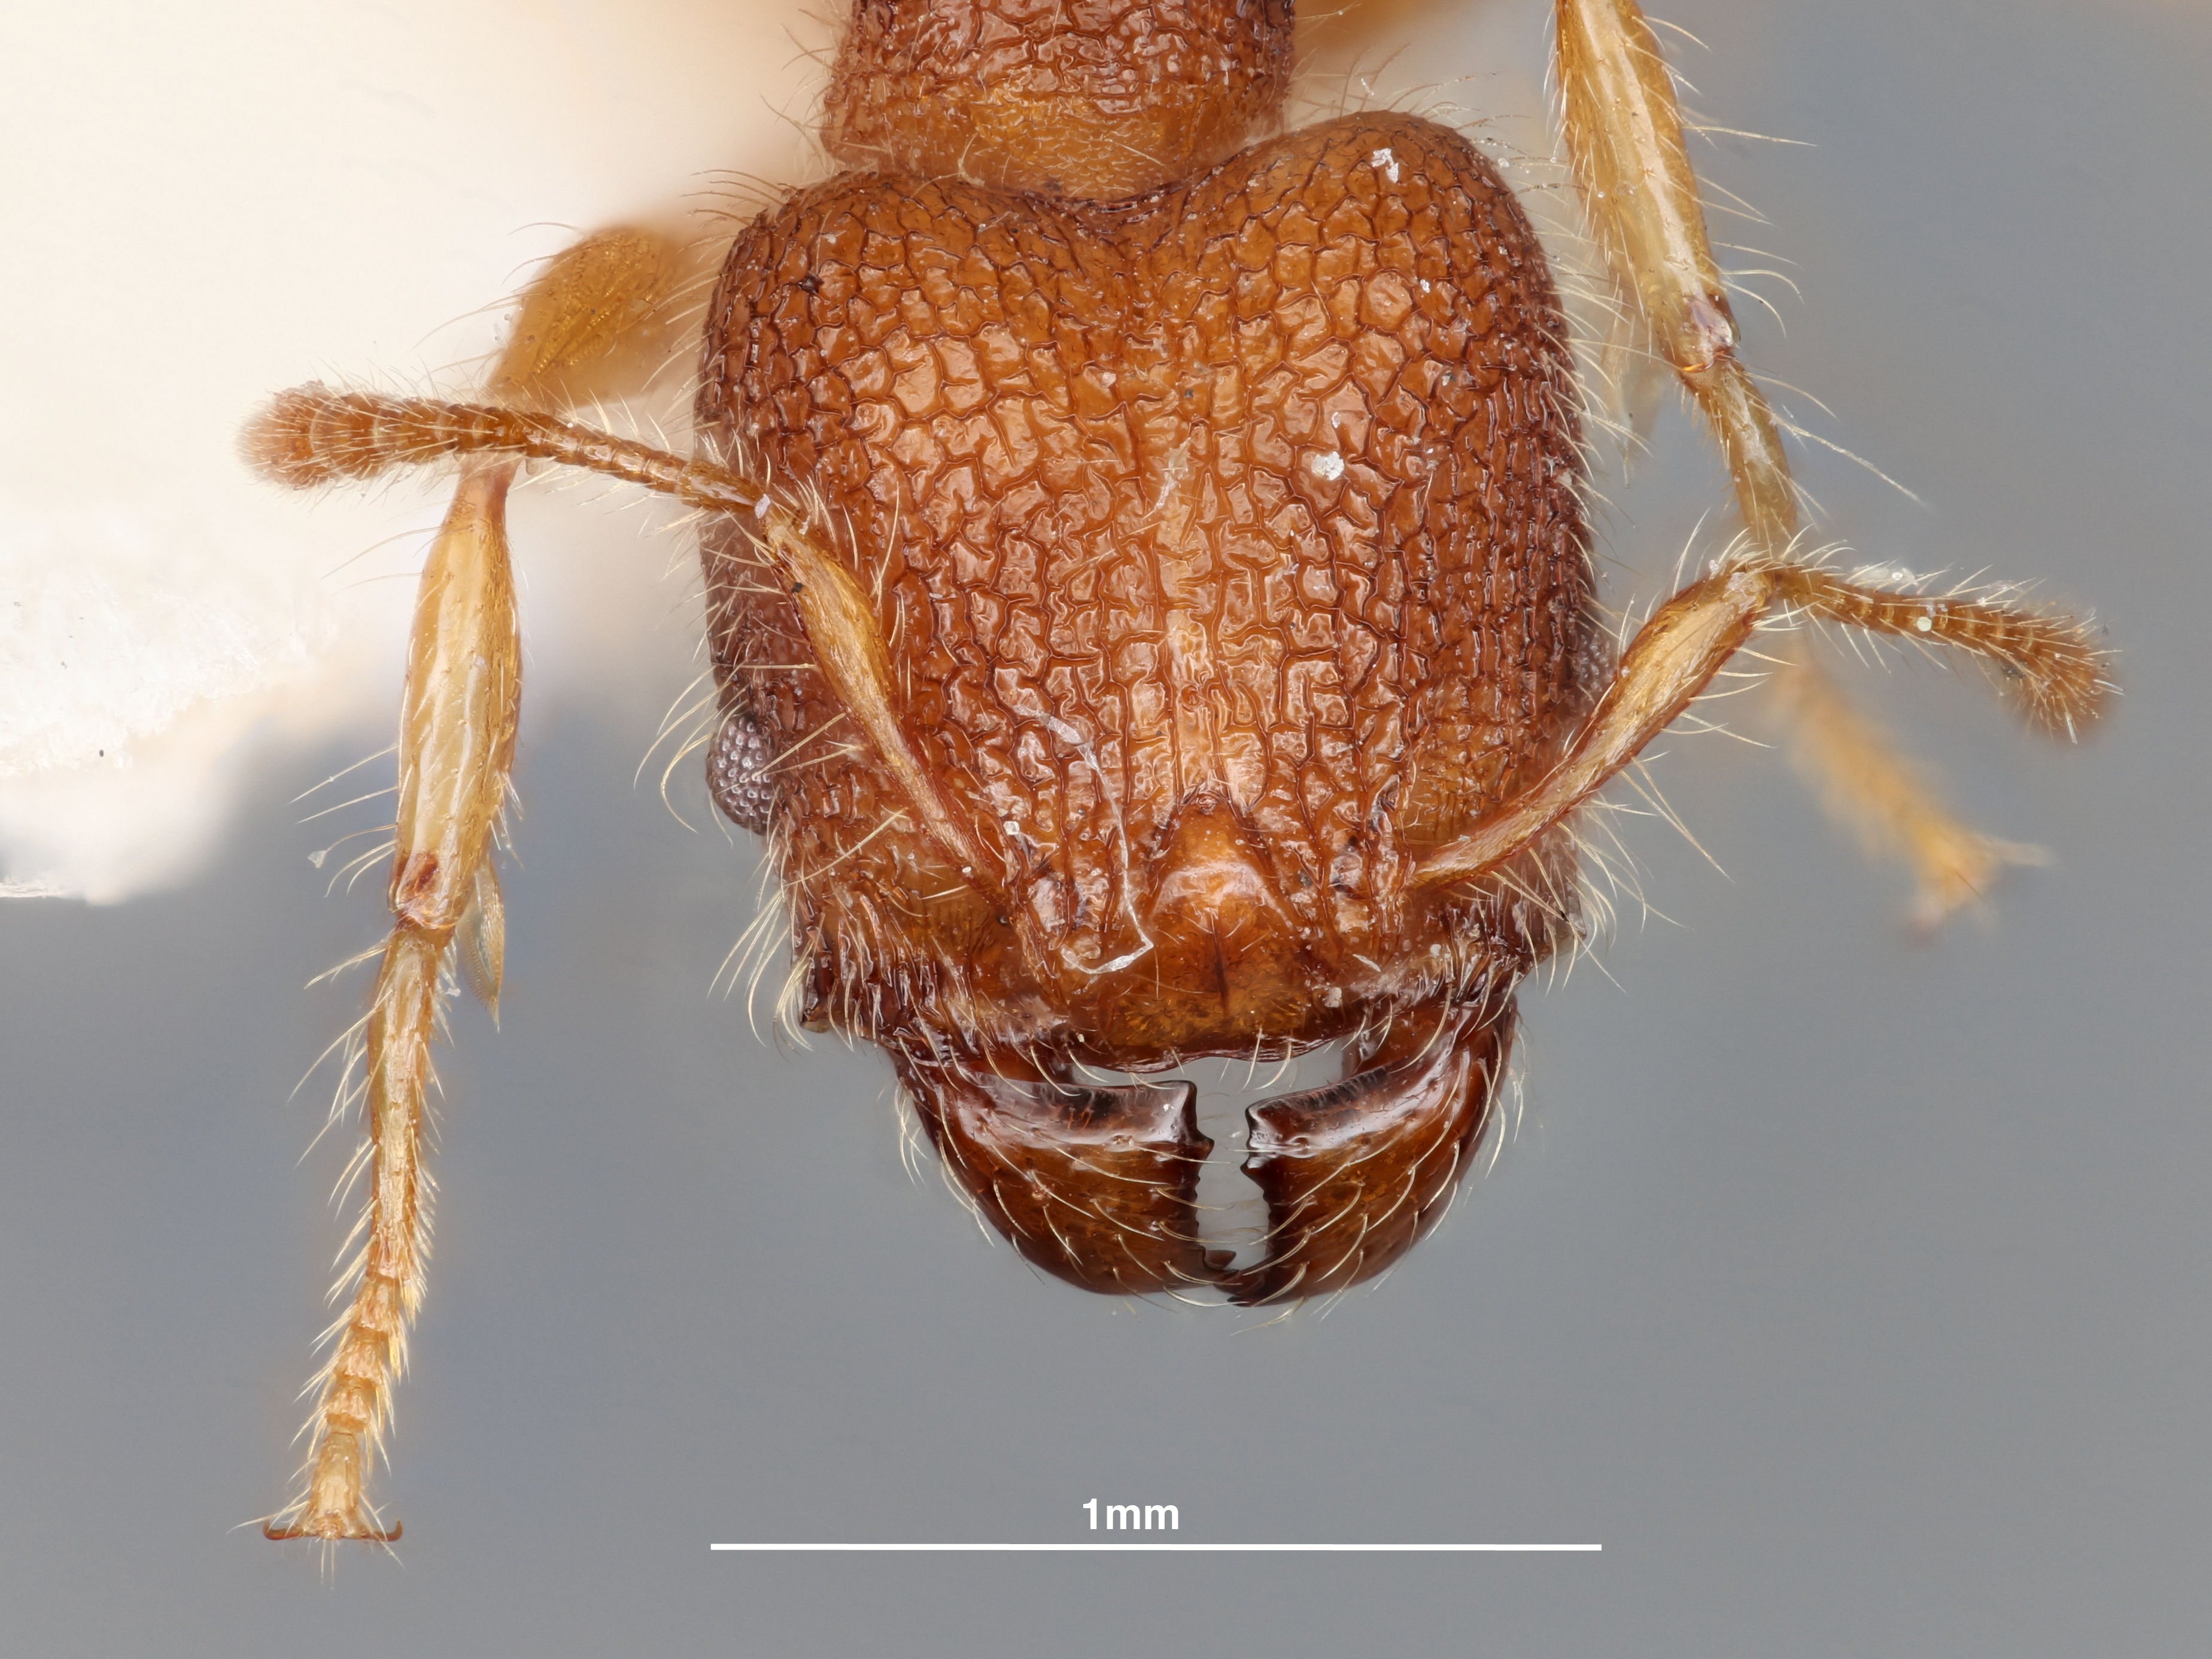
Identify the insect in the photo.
Pheidole ogloblini
